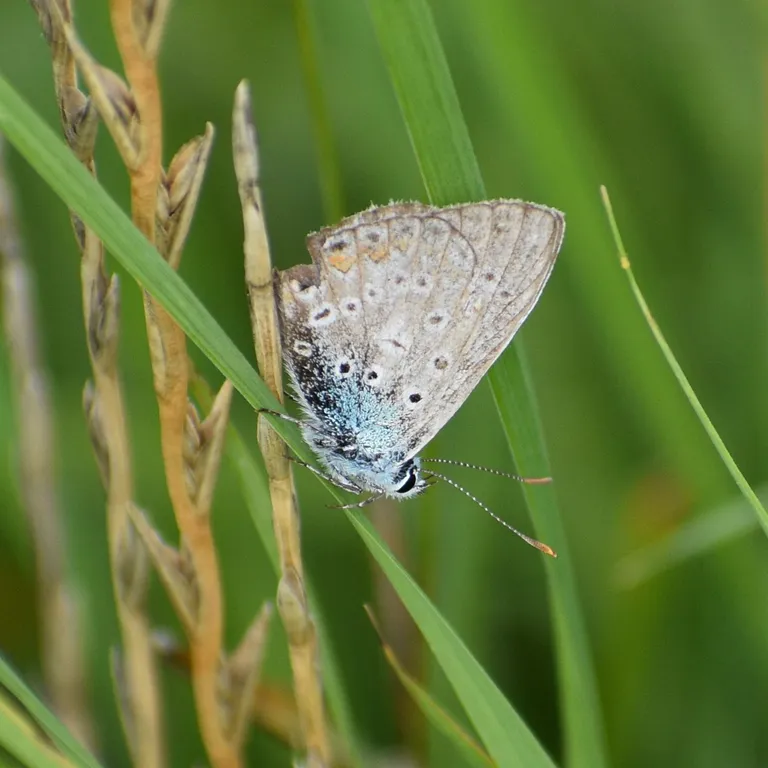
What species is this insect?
Polyommatus icarus
